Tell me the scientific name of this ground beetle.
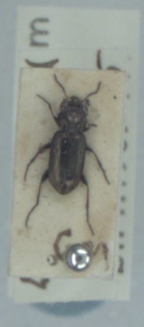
Notiophilus substriatus
